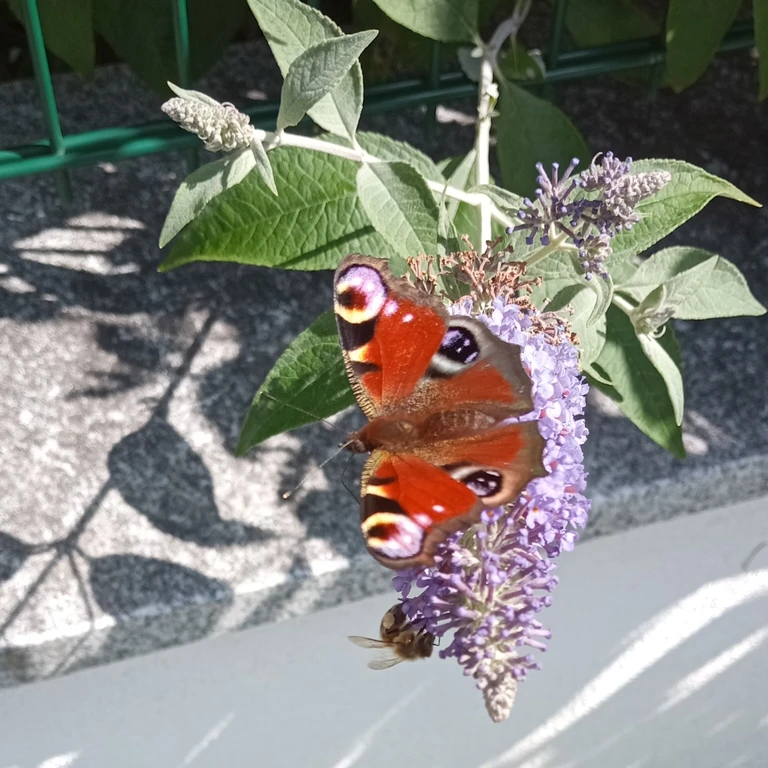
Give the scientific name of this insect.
Aglais io
